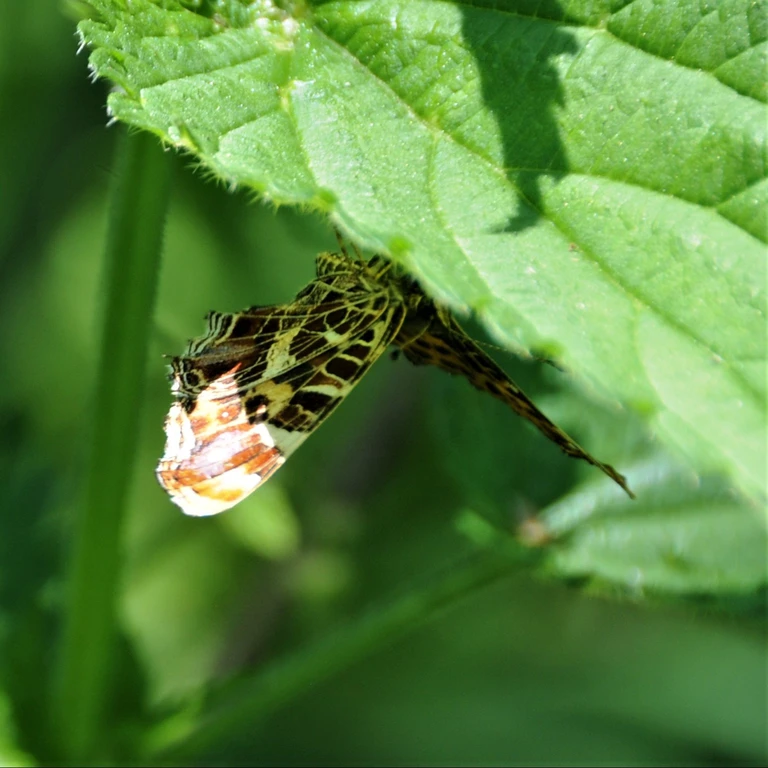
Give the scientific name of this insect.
Araschnia levana
